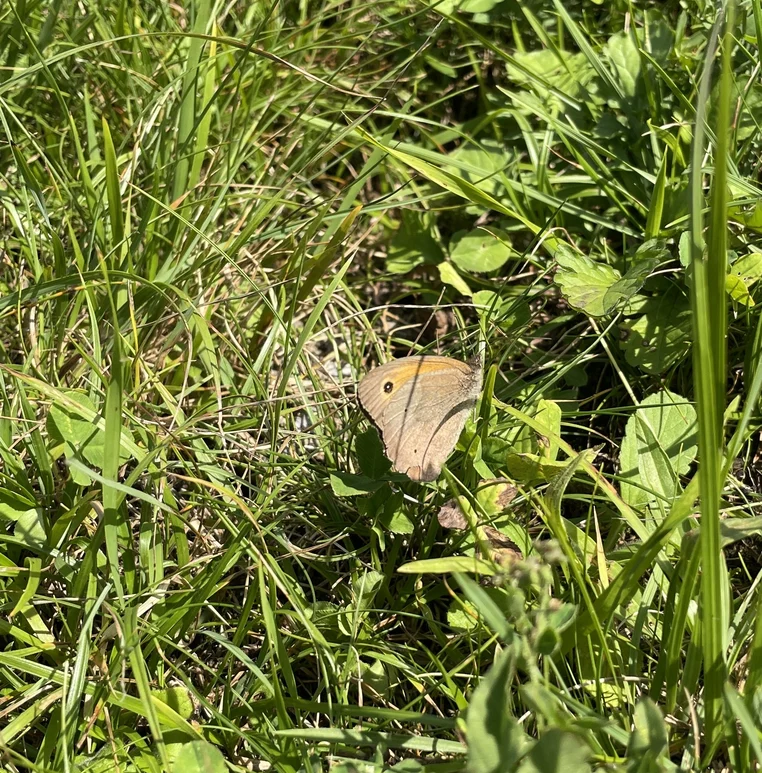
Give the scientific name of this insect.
Maniola jurtina
